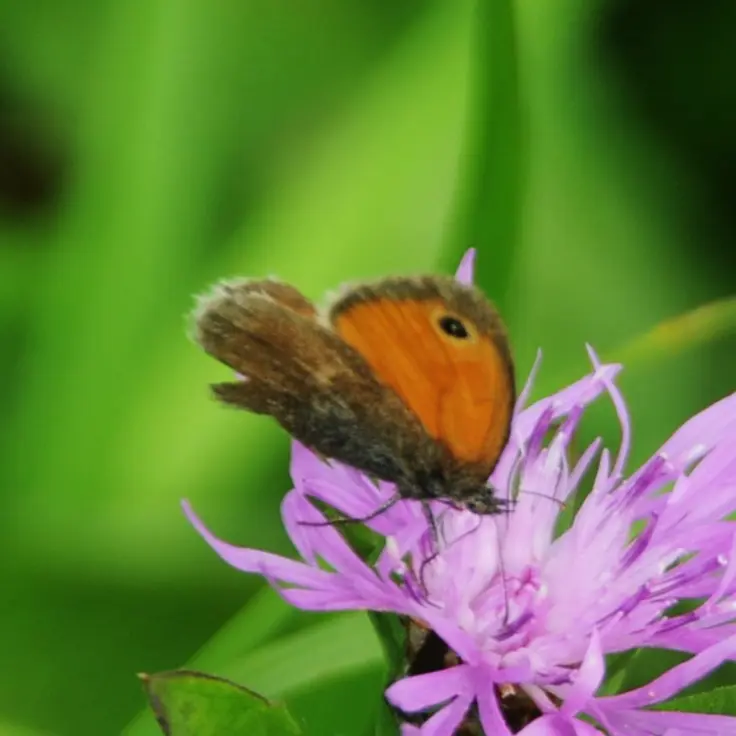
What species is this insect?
Coenonympha pamphilus
